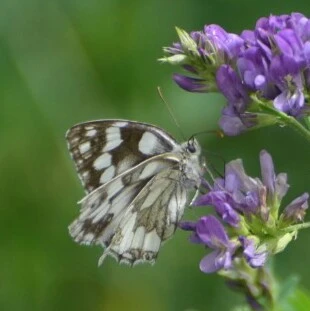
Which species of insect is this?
Melanargia galathea
